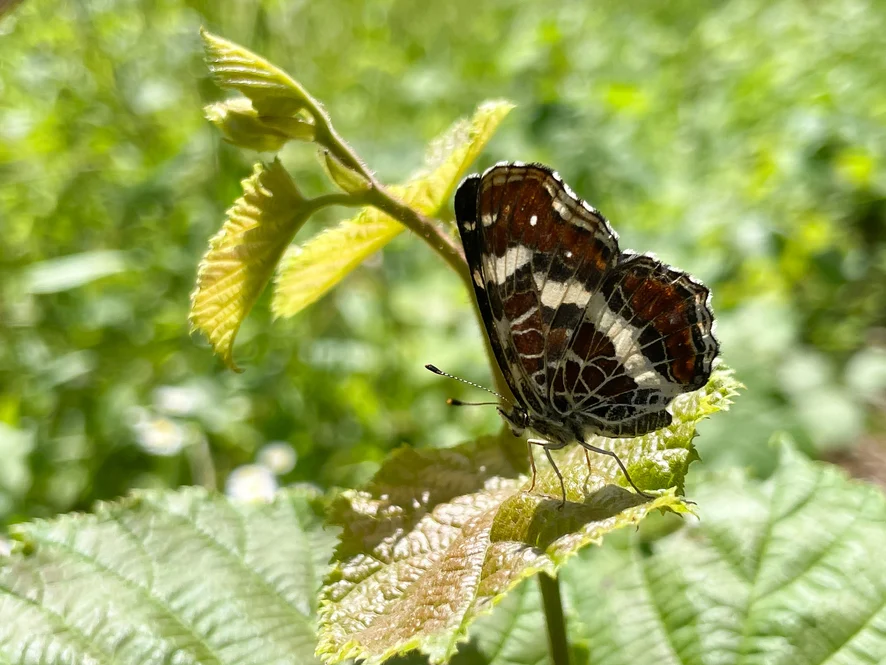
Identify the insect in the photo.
Araschnia levana
